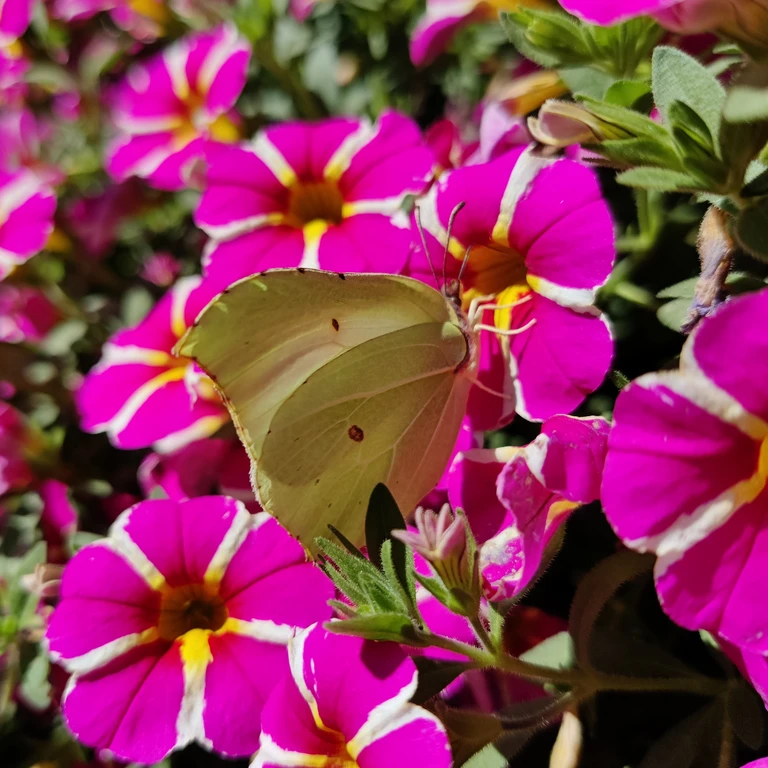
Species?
Gonepteryx rhamni
